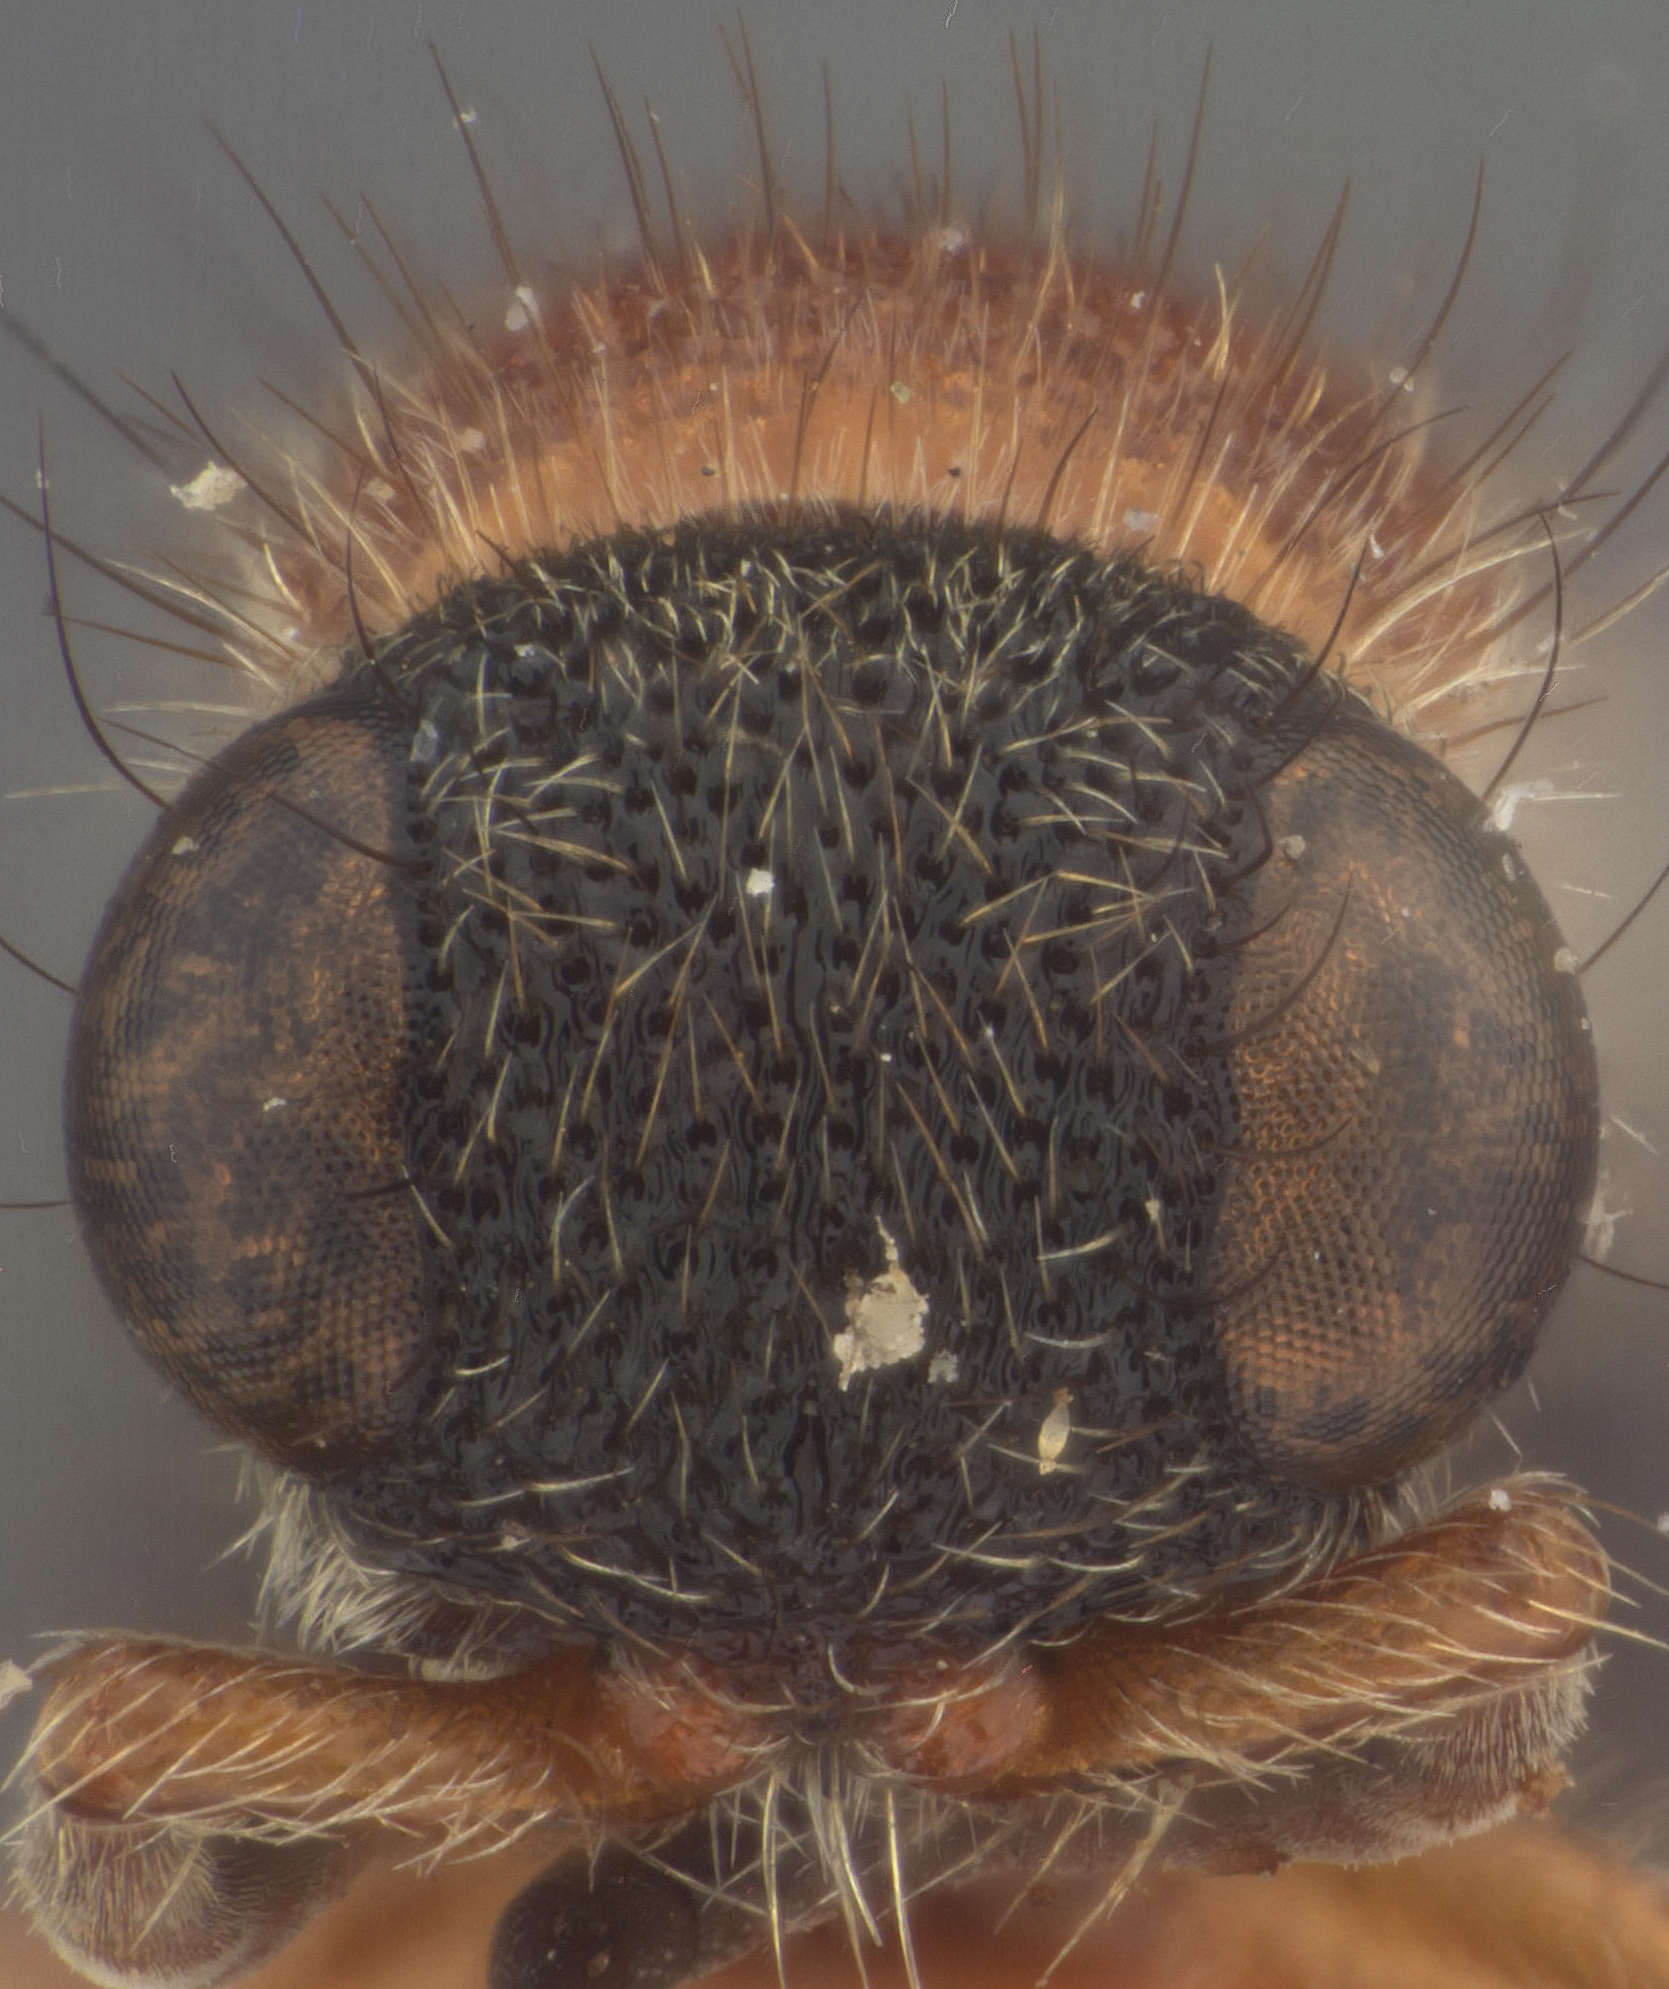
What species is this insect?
Smicromyrme fura
